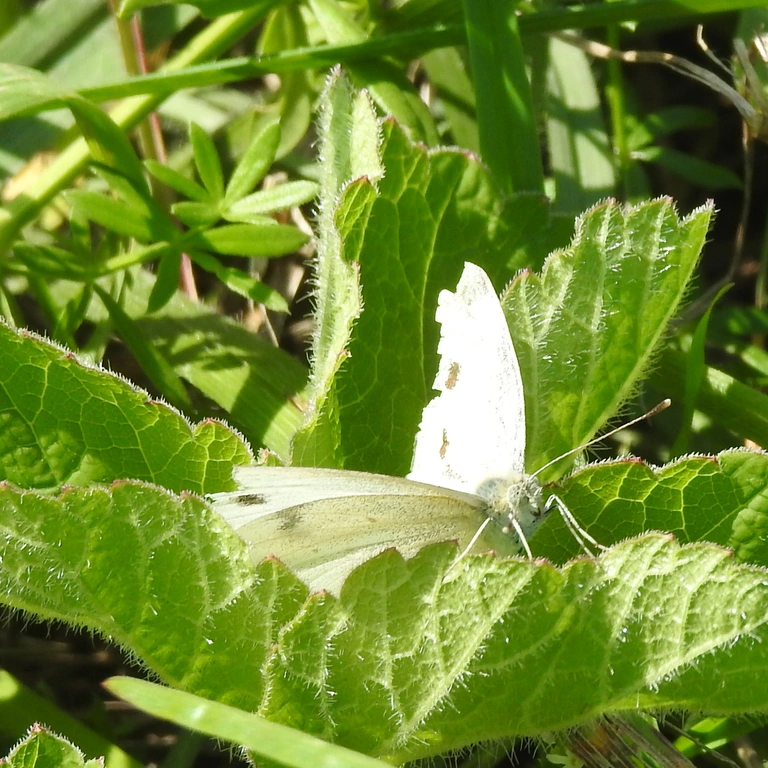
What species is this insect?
Pieris rapae
